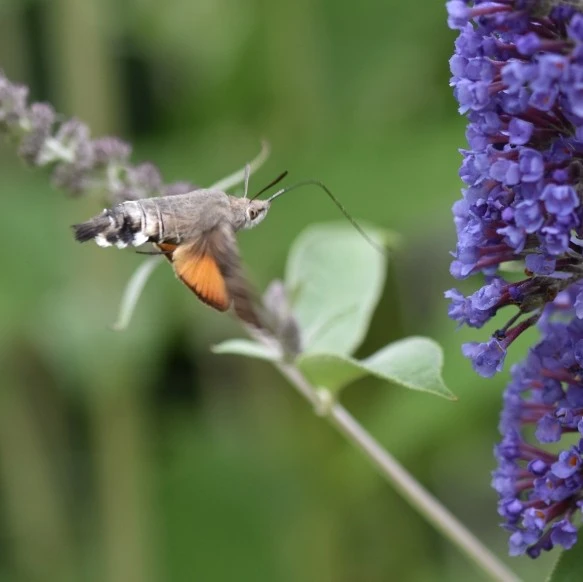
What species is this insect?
Macroglossum stellatarum
